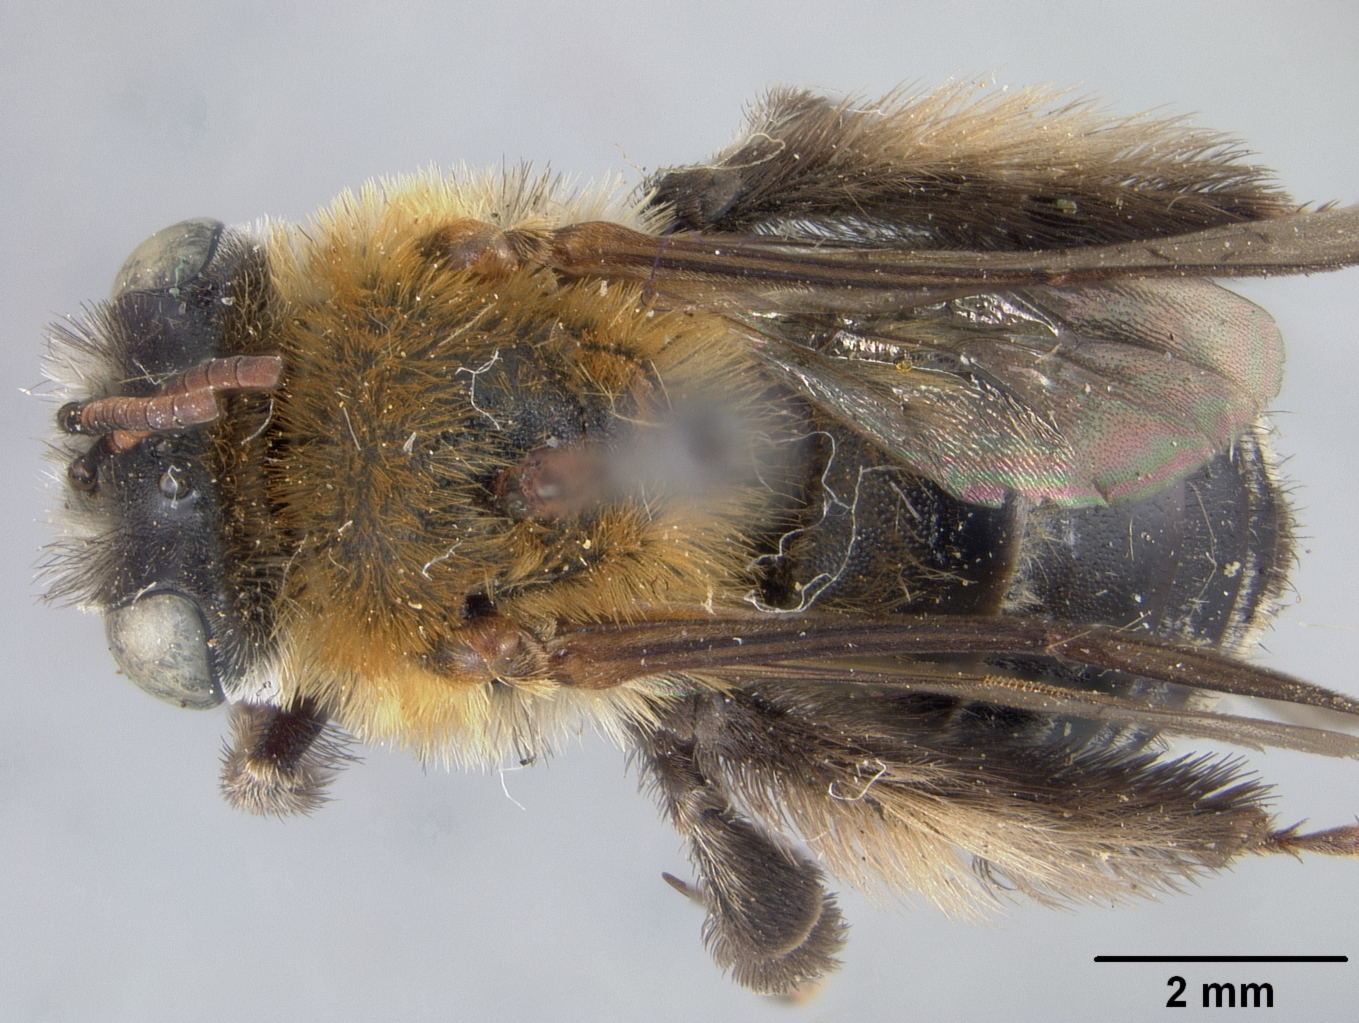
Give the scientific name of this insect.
Melissodes negligenda
